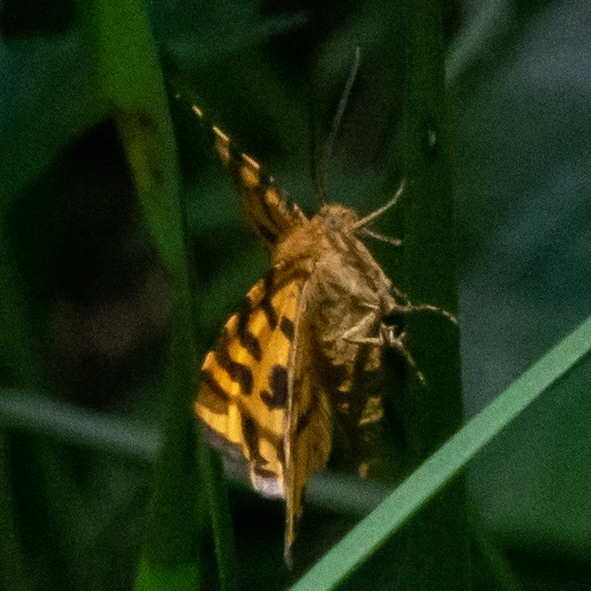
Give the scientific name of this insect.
Pseudopanthera macularia
